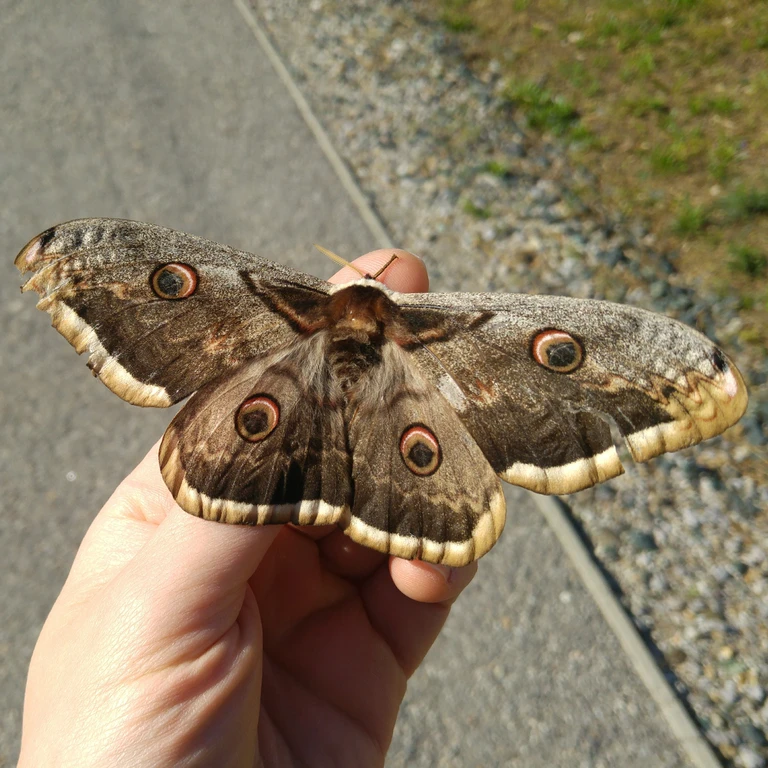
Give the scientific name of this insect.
Saturnia pyri
